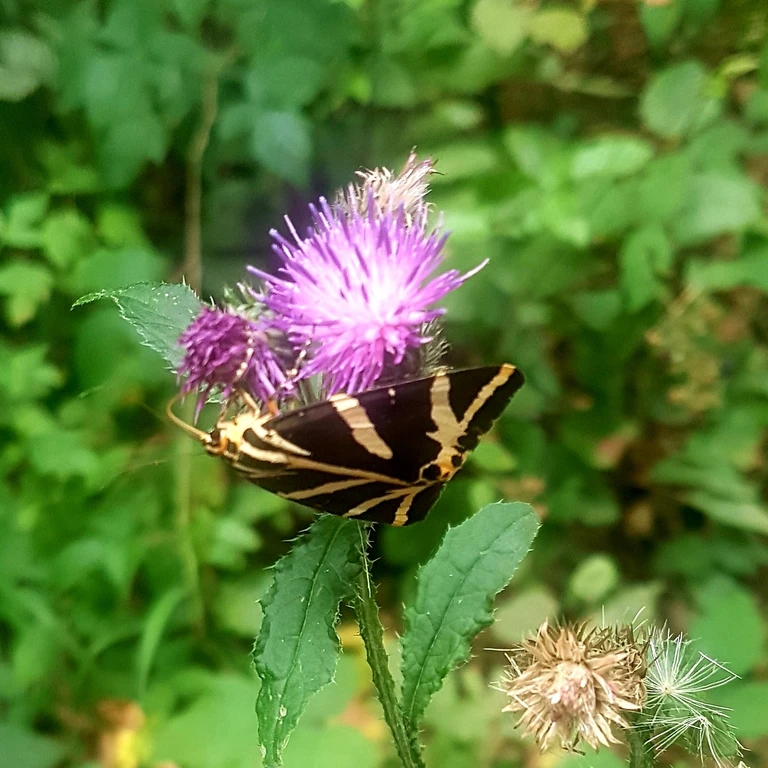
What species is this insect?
Euplagia quadripunctaria
